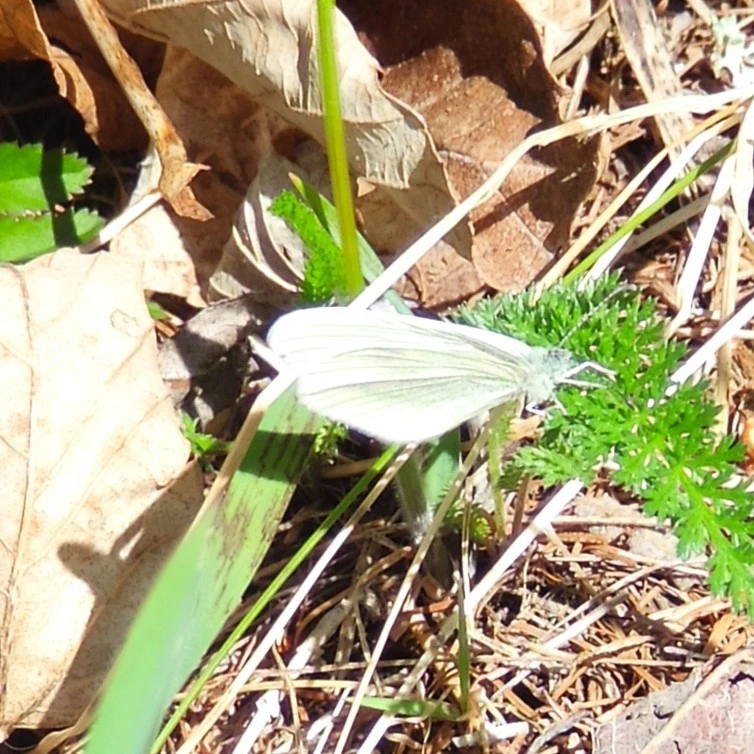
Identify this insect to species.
Leptidea sinapis/juvernica
